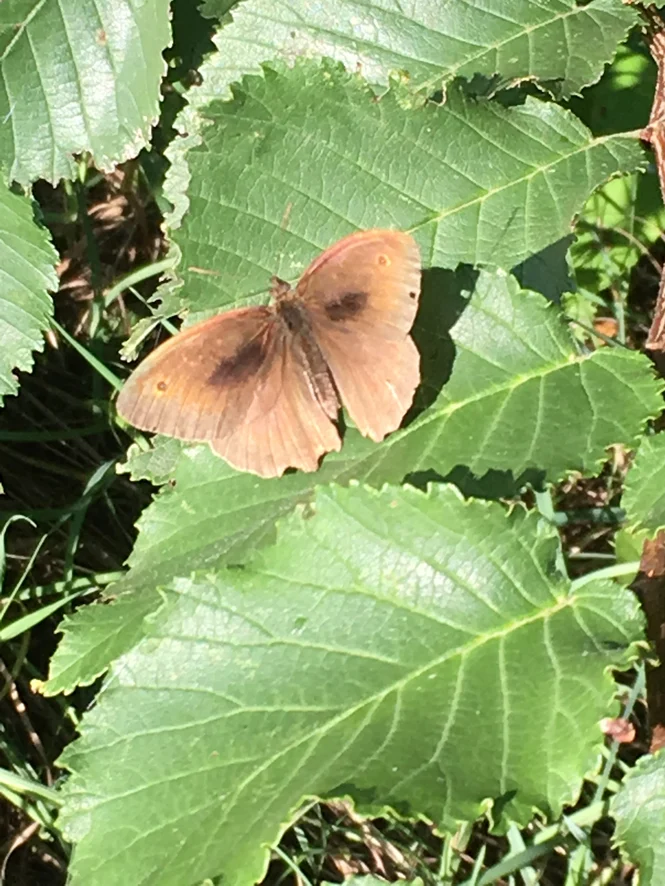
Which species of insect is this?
Maniola jurtina
